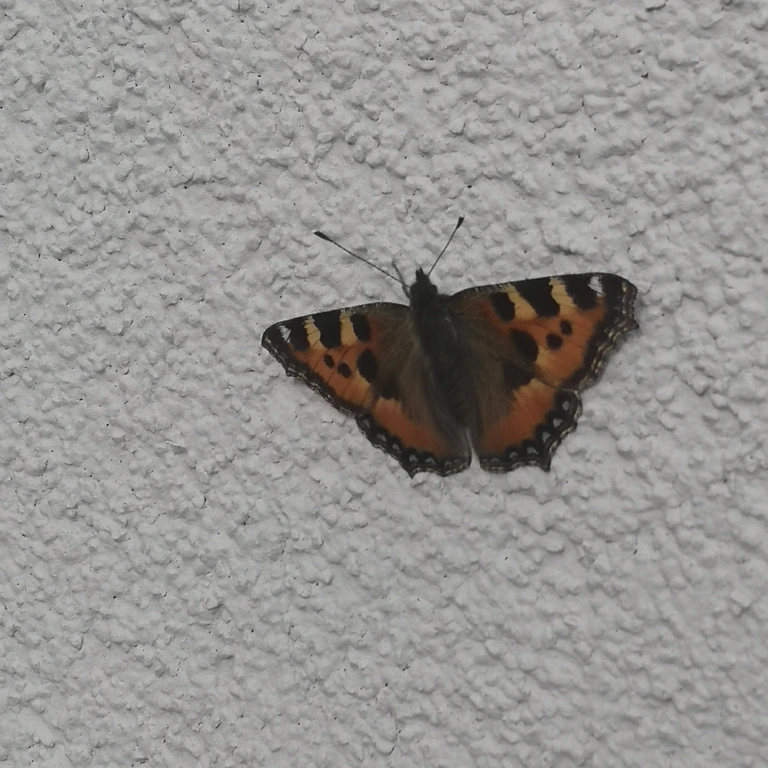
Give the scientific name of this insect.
Aglais urticae
